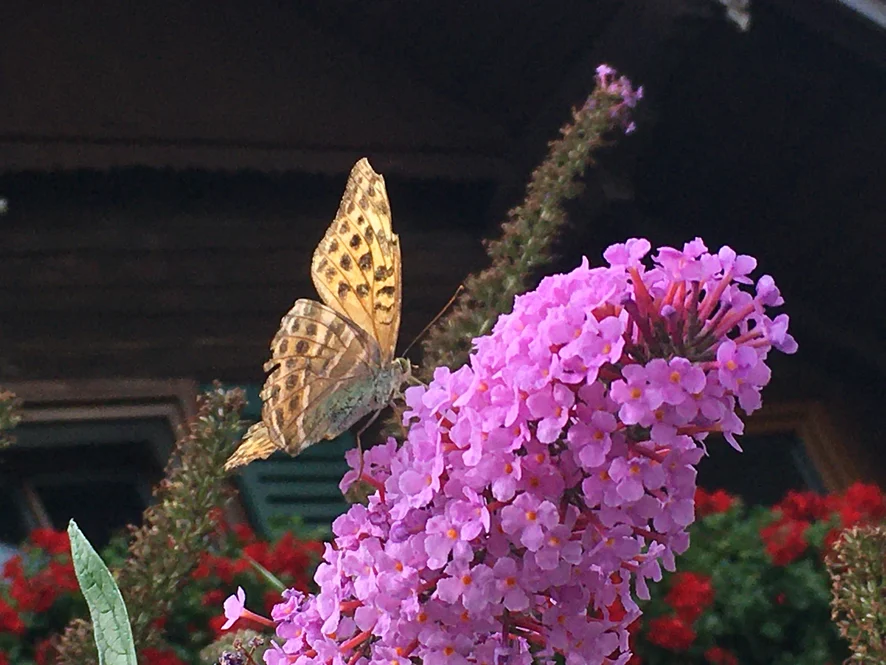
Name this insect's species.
Argynnis paphia
